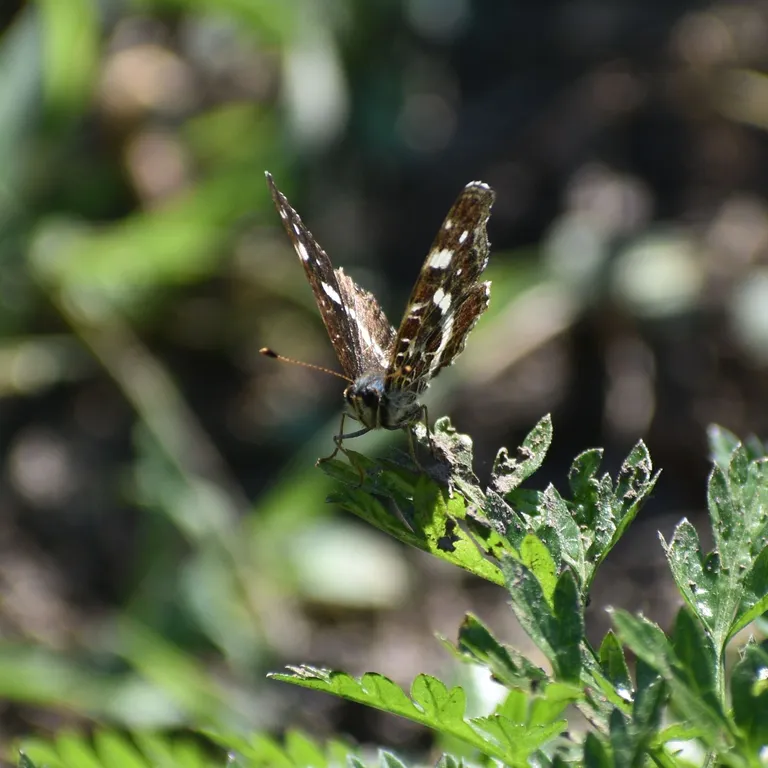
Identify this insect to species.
Araschnia levana
